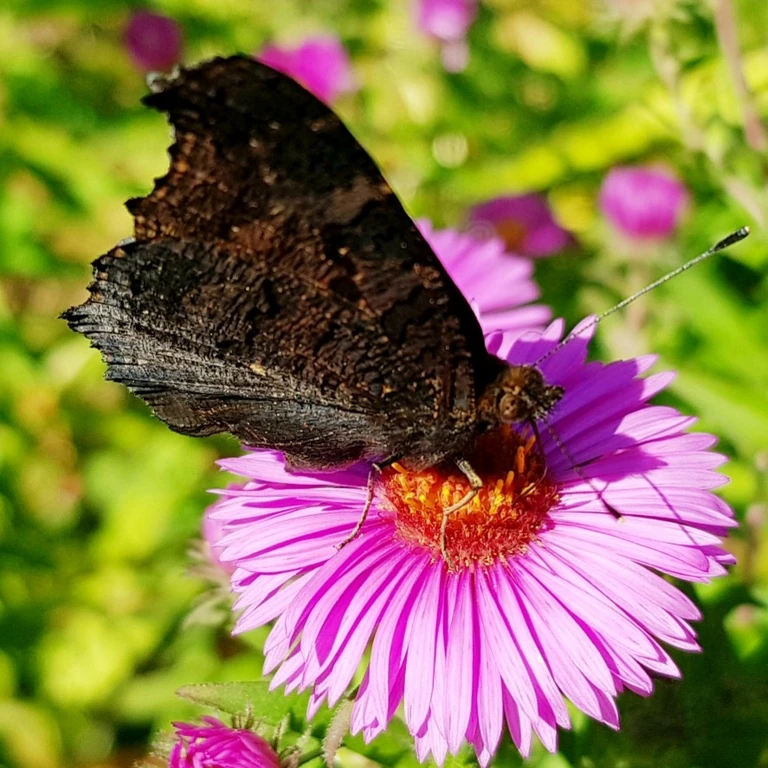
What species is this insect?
Aglais io
